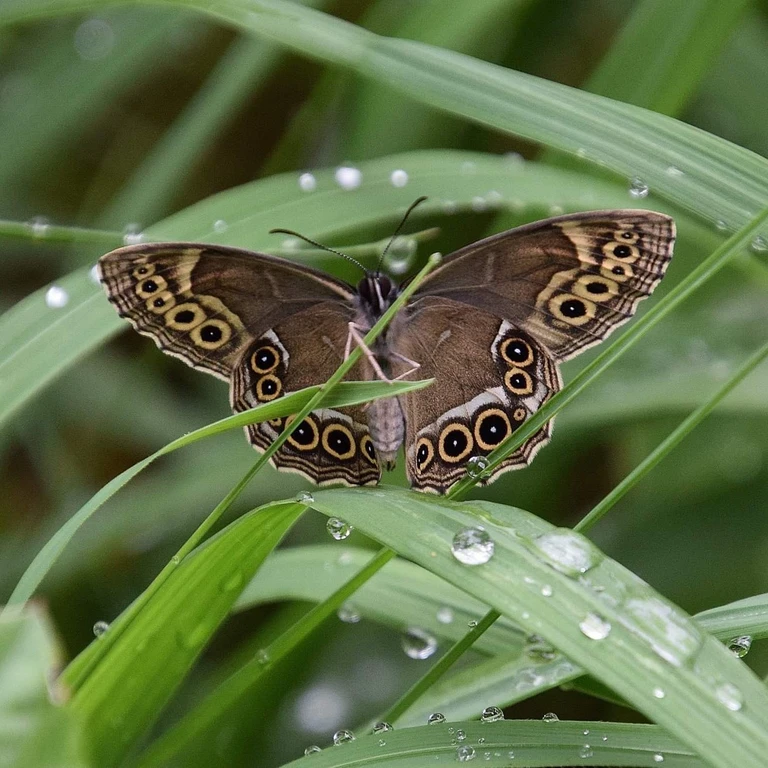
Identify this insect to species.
Lopinga achine (also Pararge achine)
